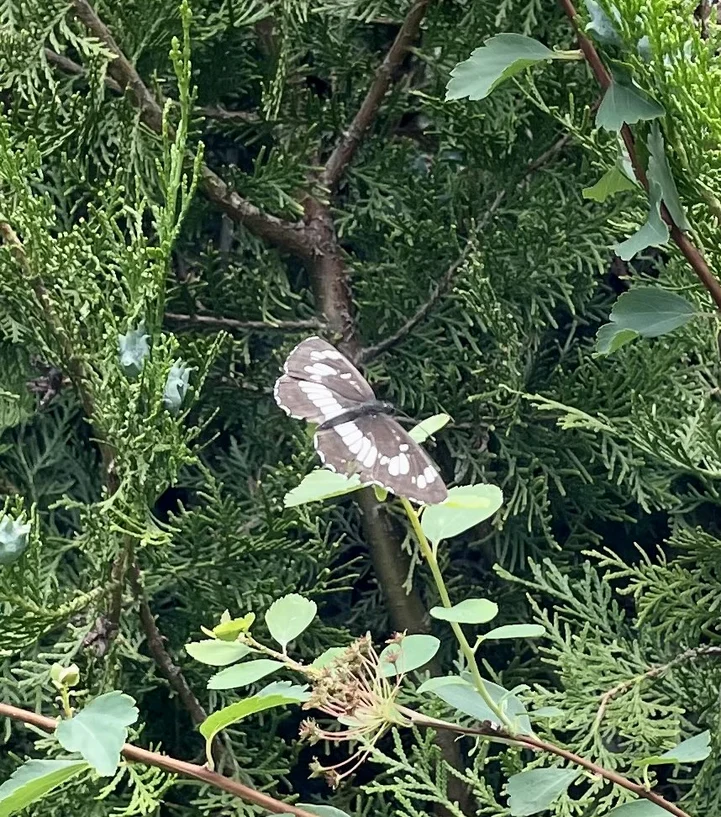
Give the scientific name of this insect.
Neptis rivularis
